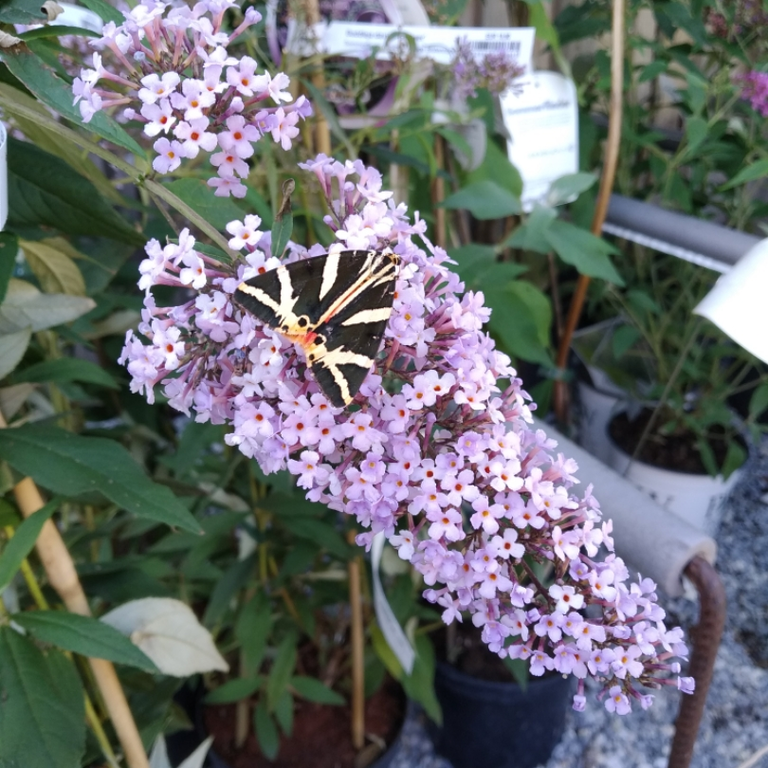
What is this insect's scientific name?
Euplagia quadripunctaria
